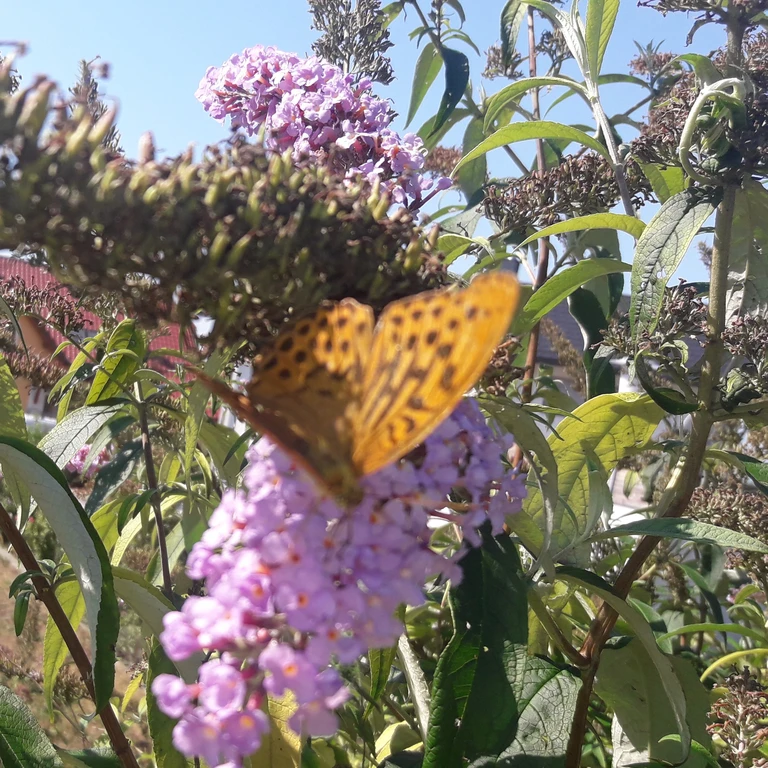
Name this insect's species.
Argynnis paphia
